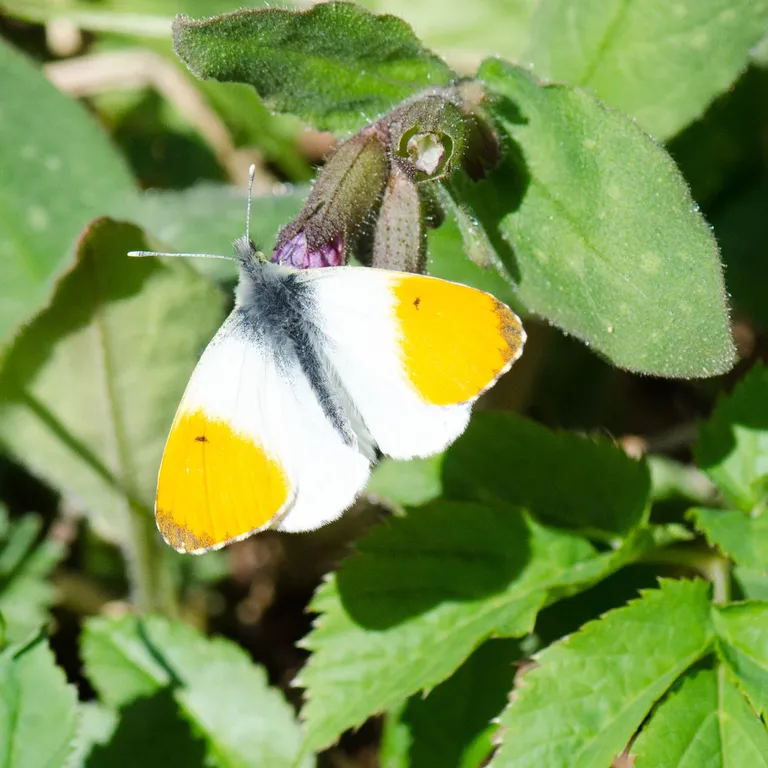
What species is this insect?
Anthocharis cardamines
